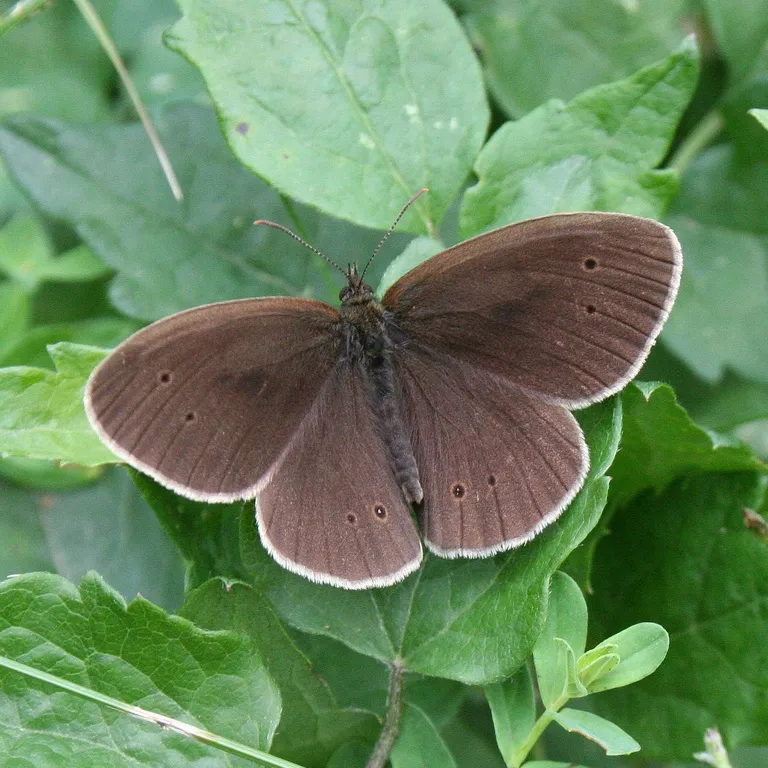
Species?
Aphantopus hyperantus
